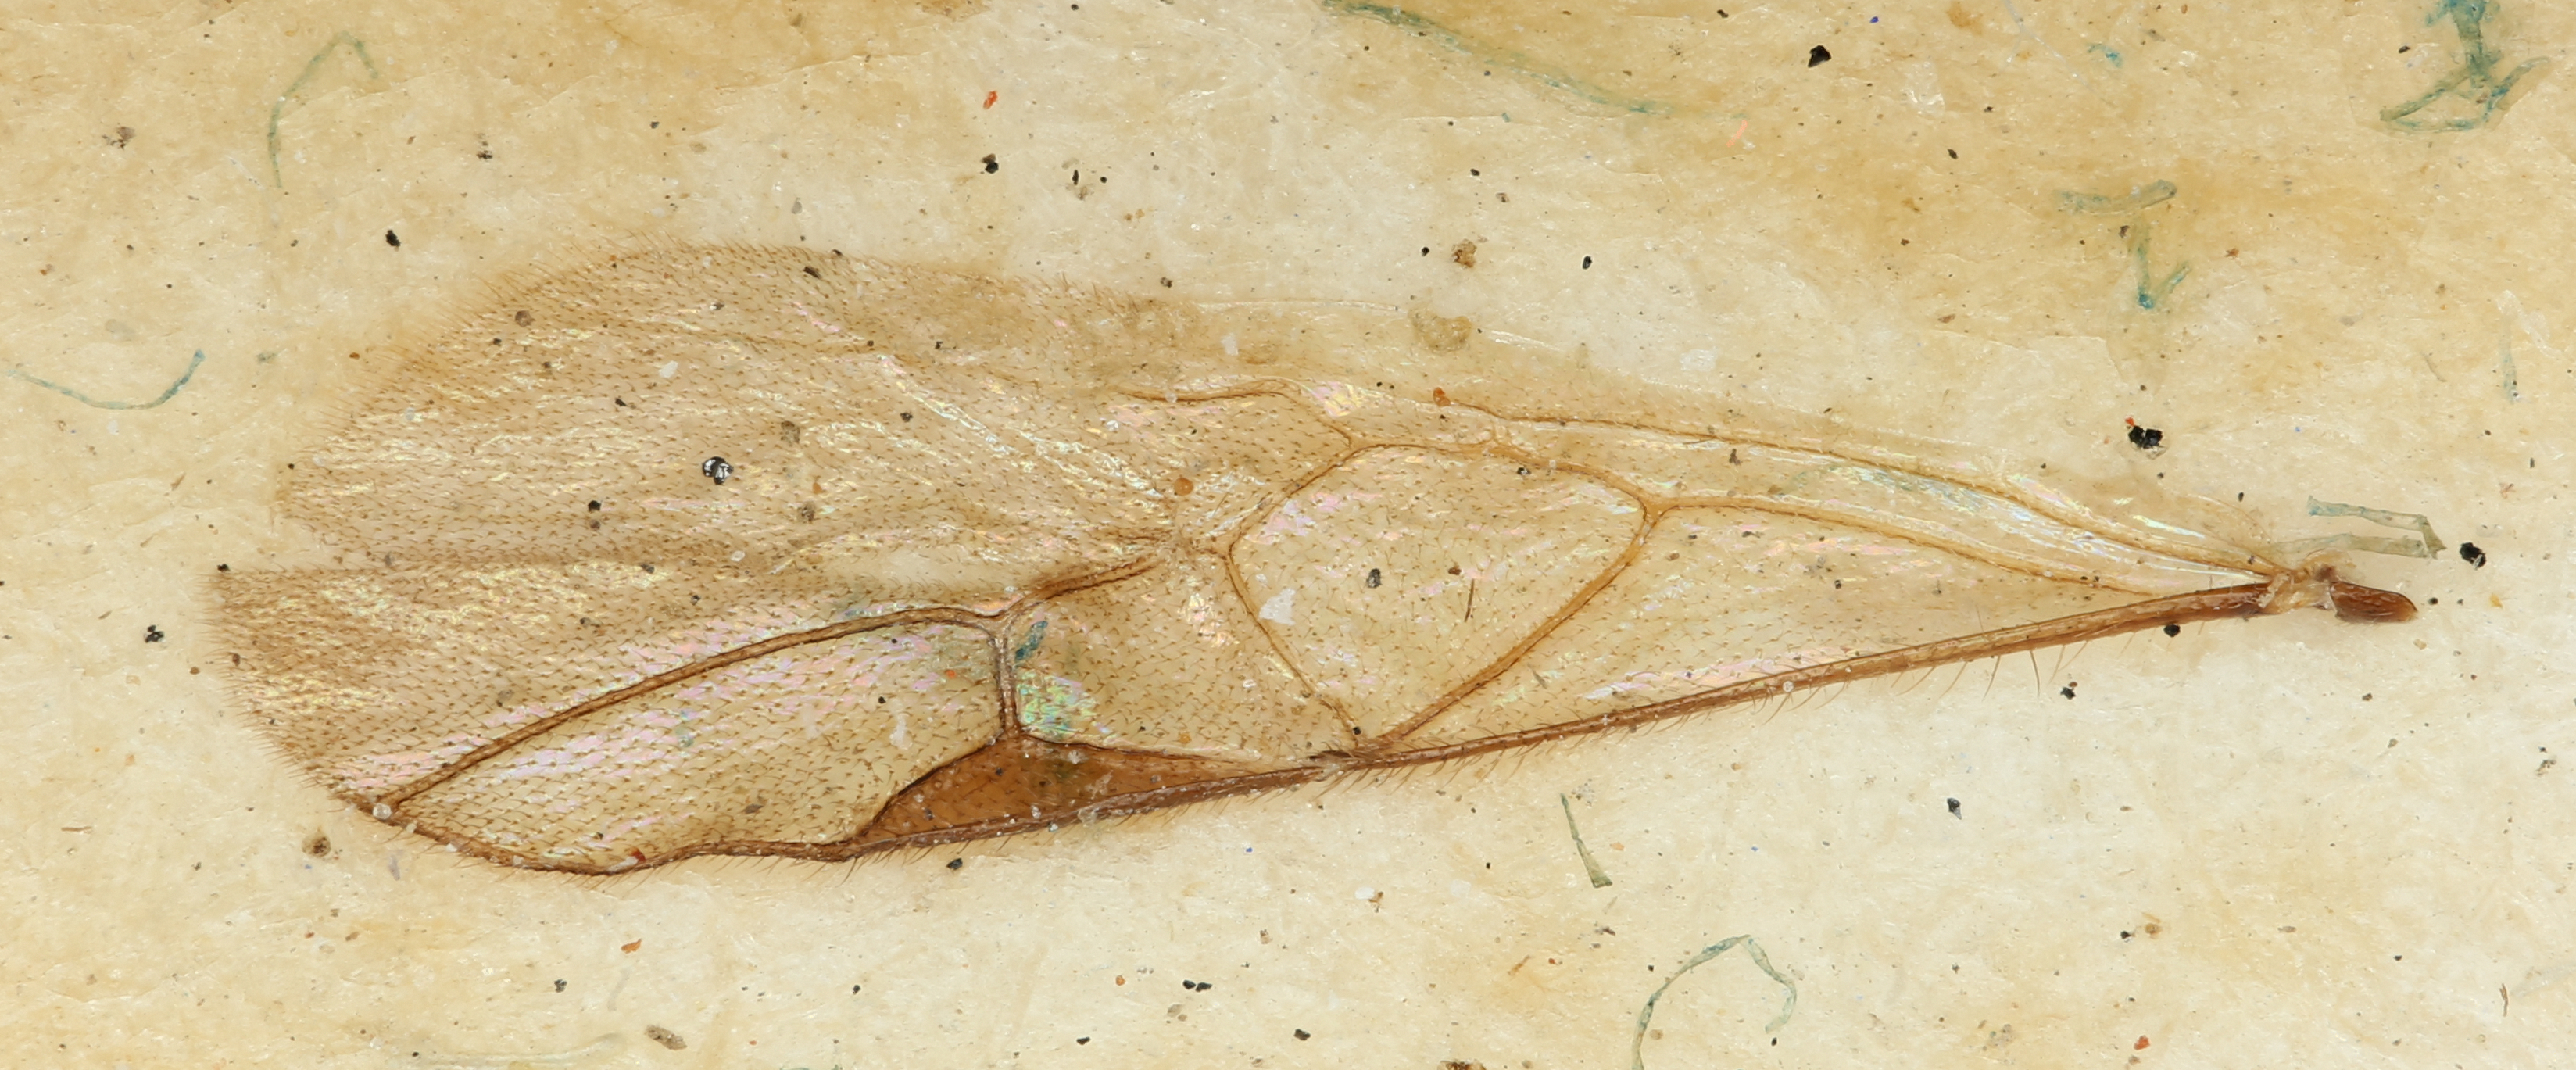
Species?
Dimeris rufipes
